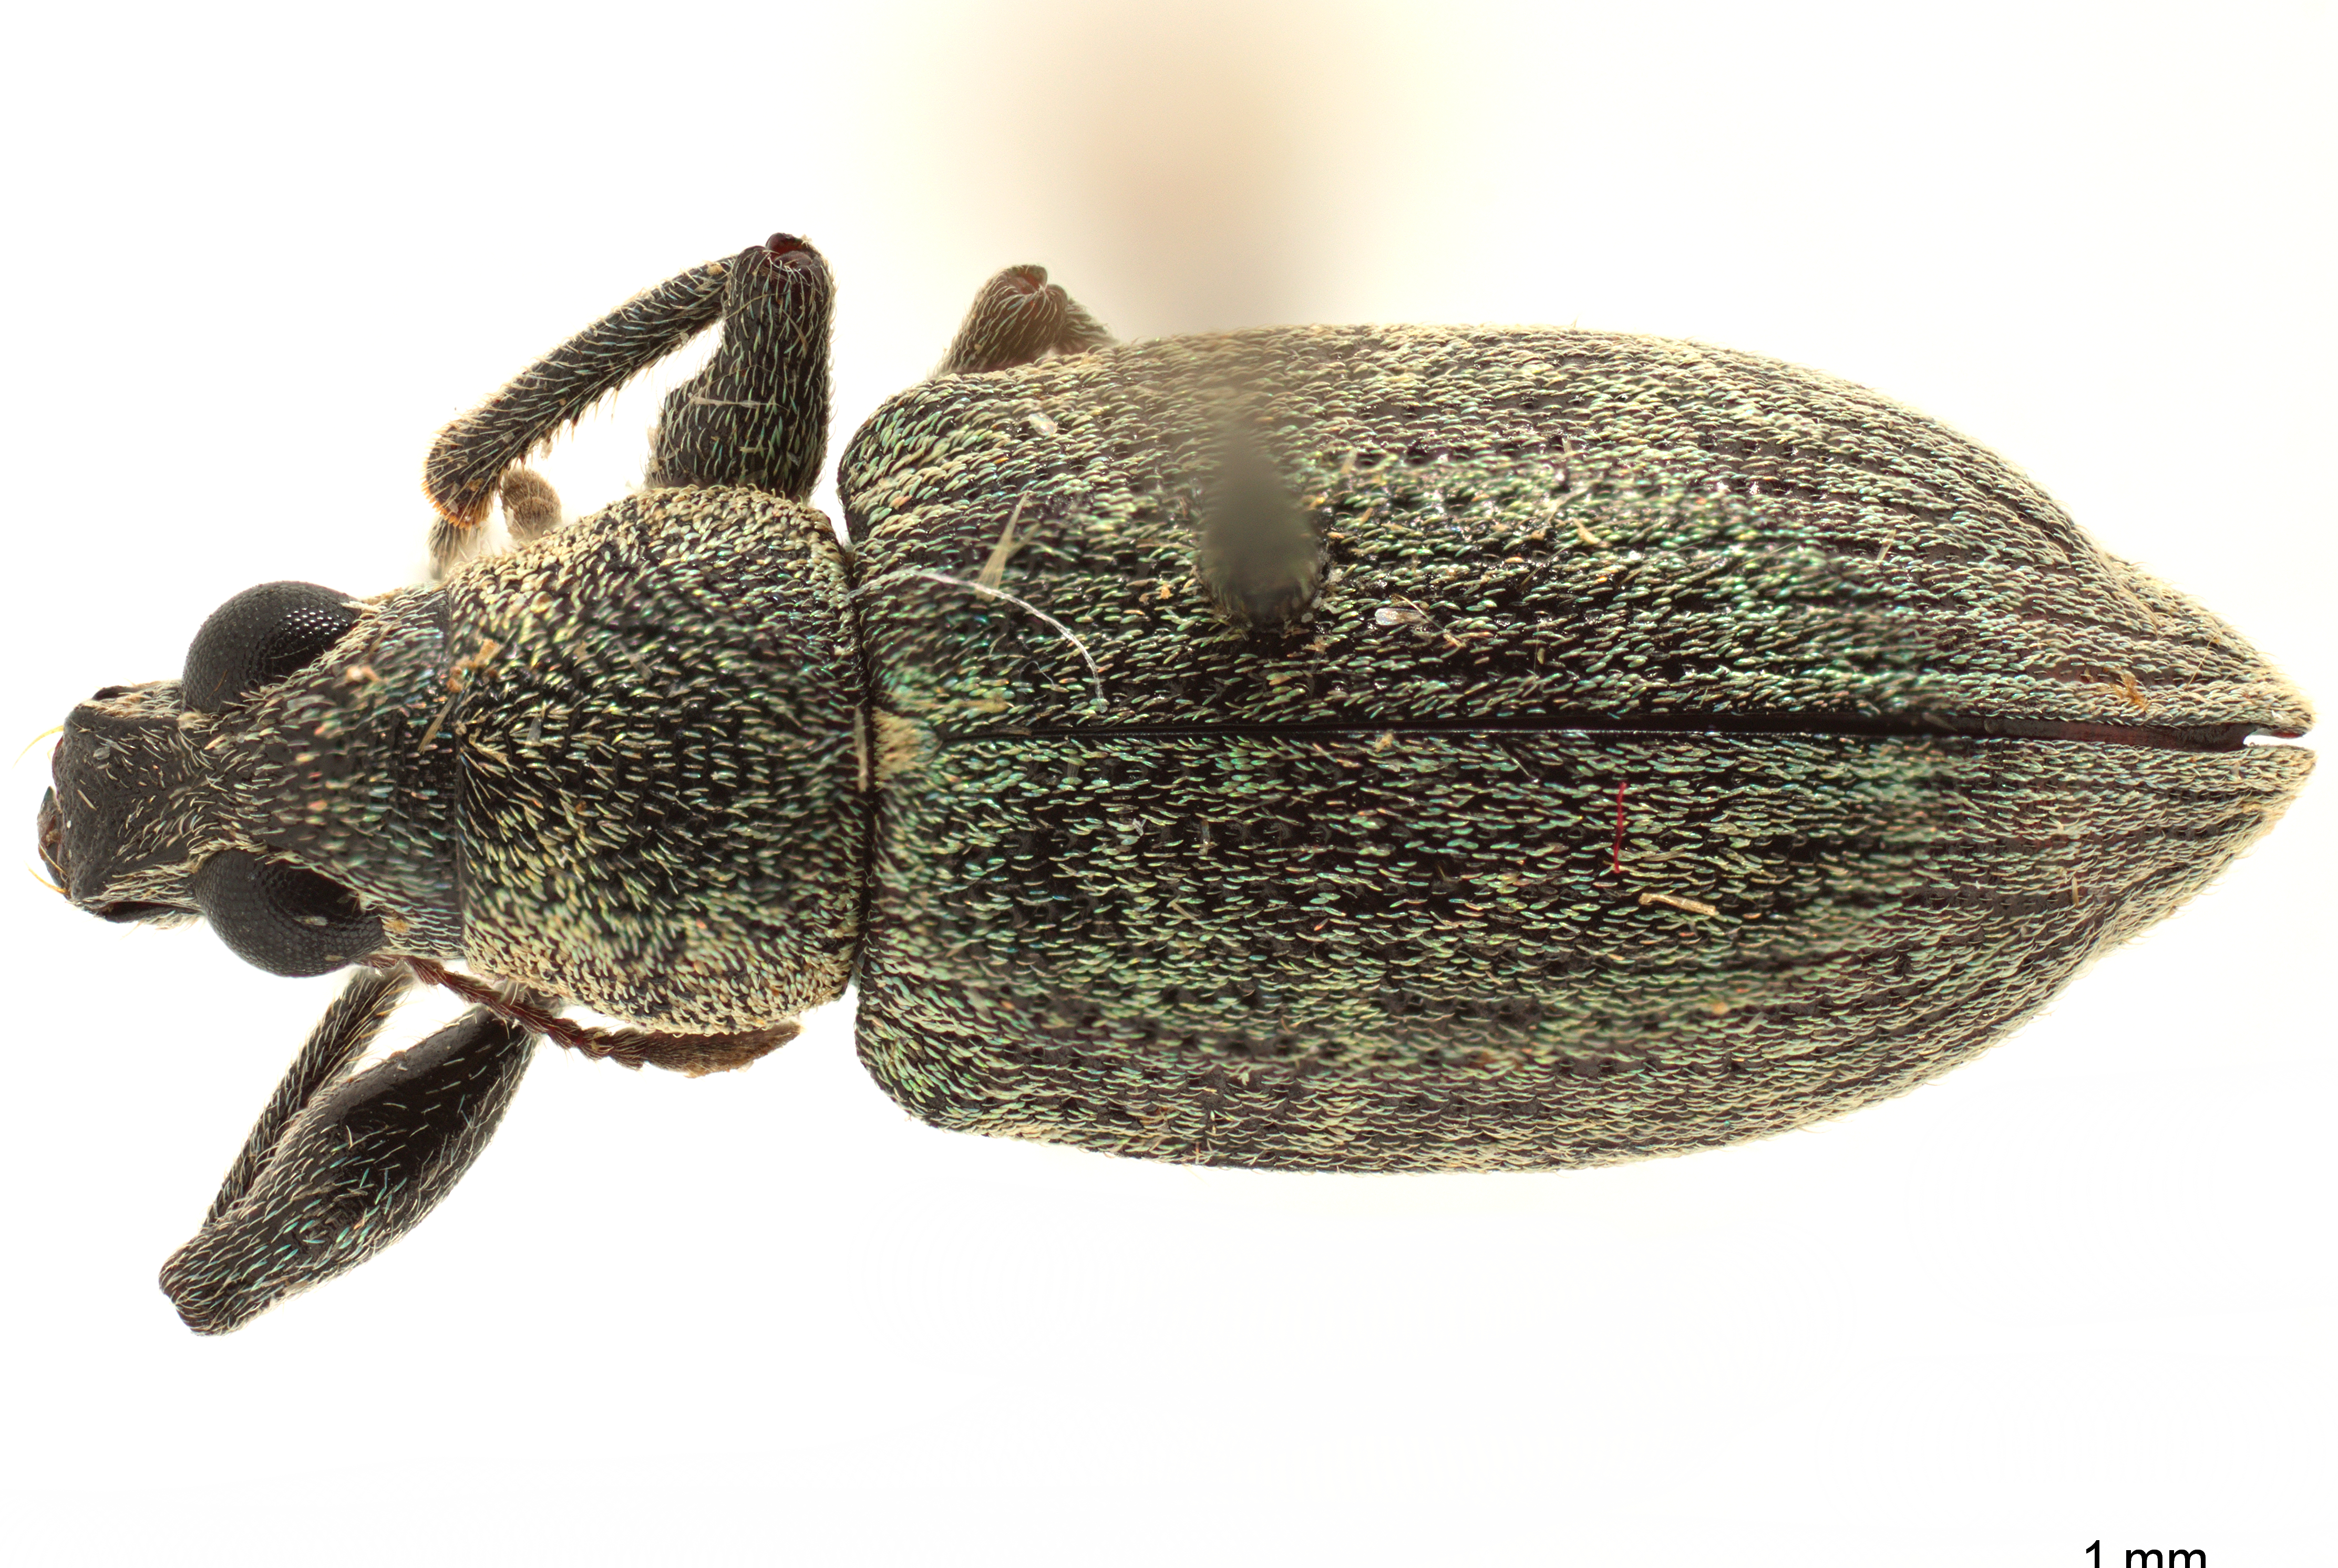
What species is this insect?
Cratopus viridisparsus
